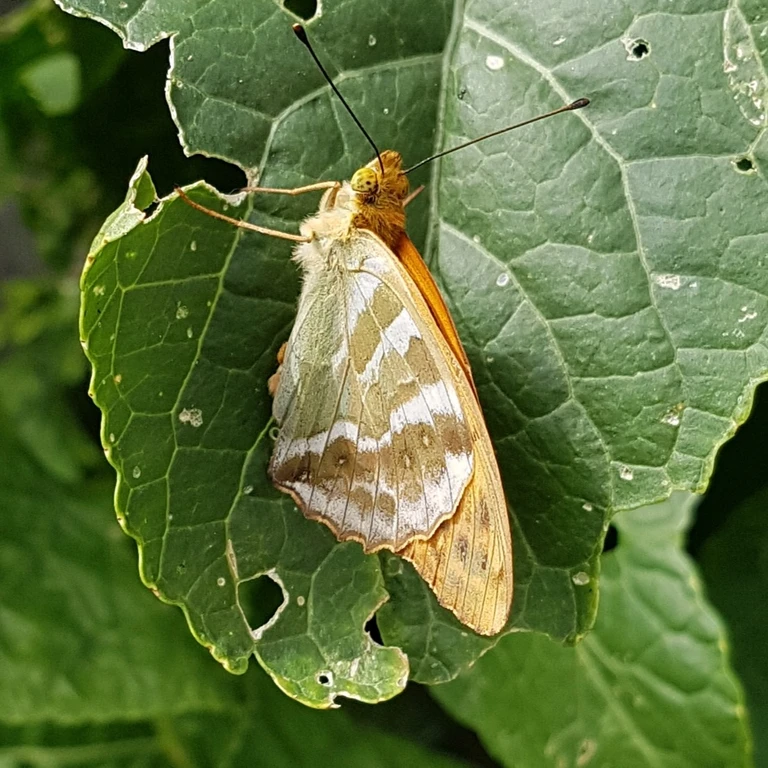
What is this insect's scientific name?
Argynnis paphia
